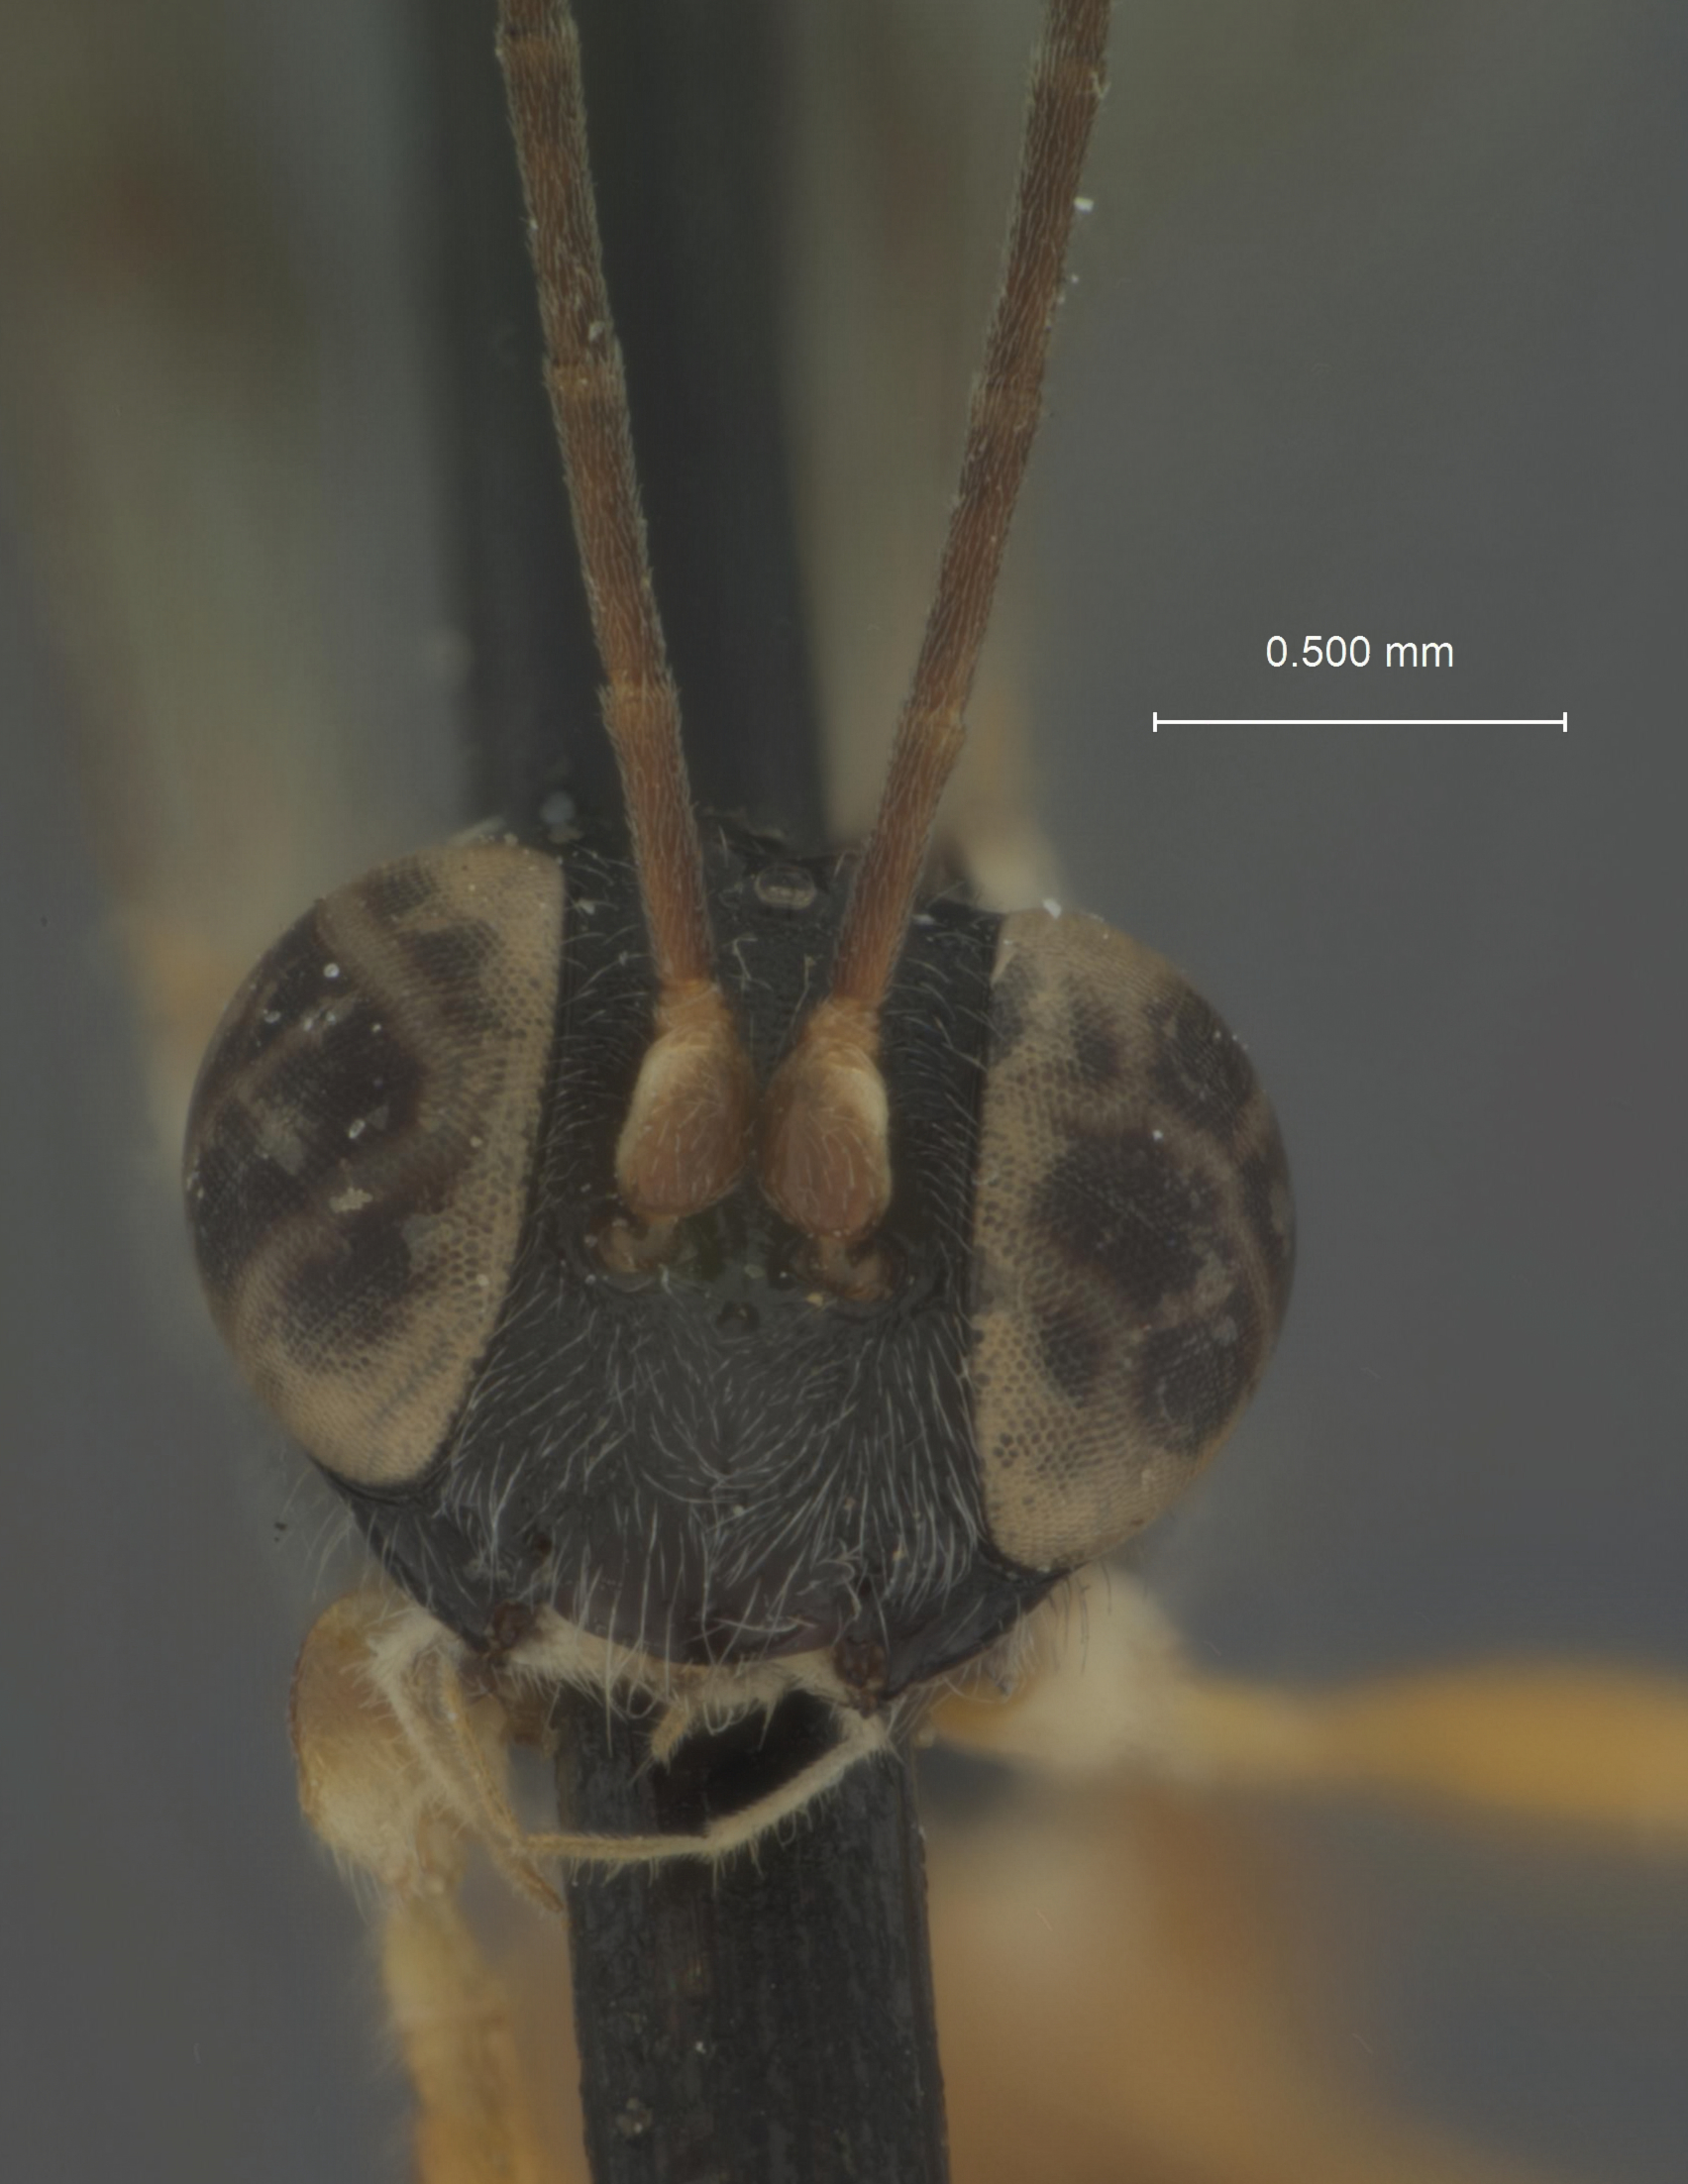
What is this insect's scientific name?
Hemiteles brachycyttari
